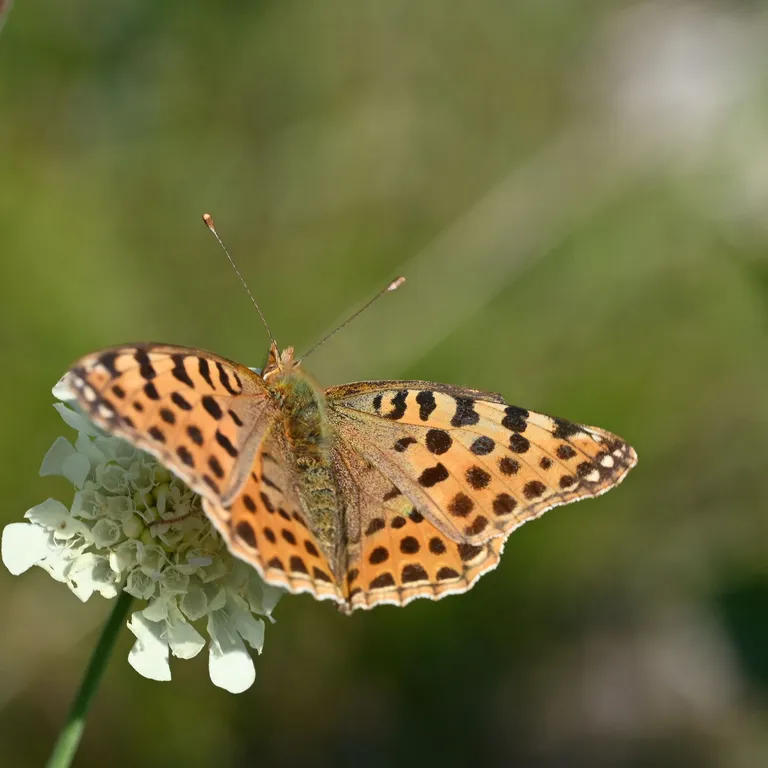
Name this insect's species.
Issoria lathonia
